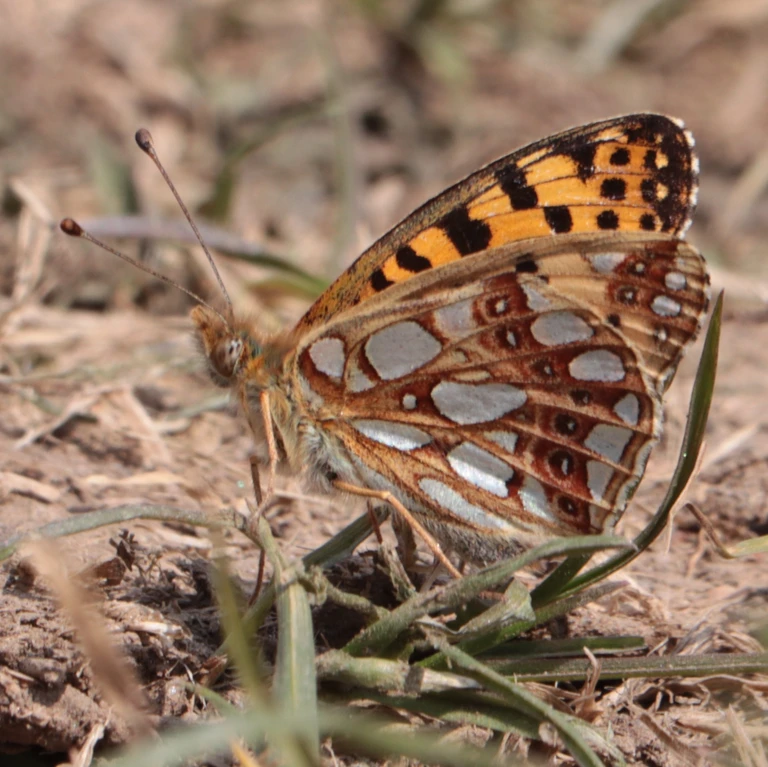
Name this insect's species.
Issoria lathonia
